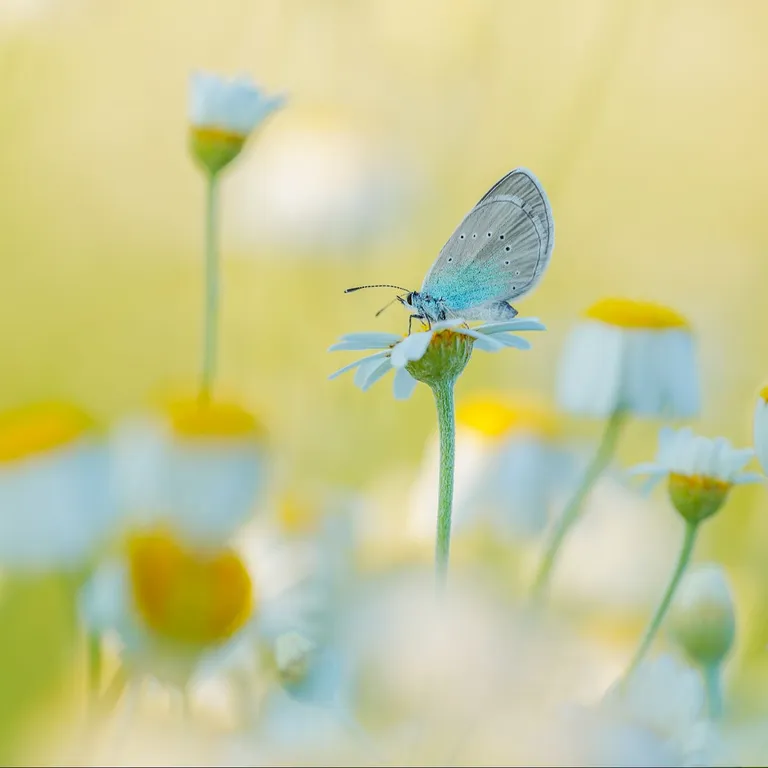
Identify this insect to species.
Glaucopsyche alexis
